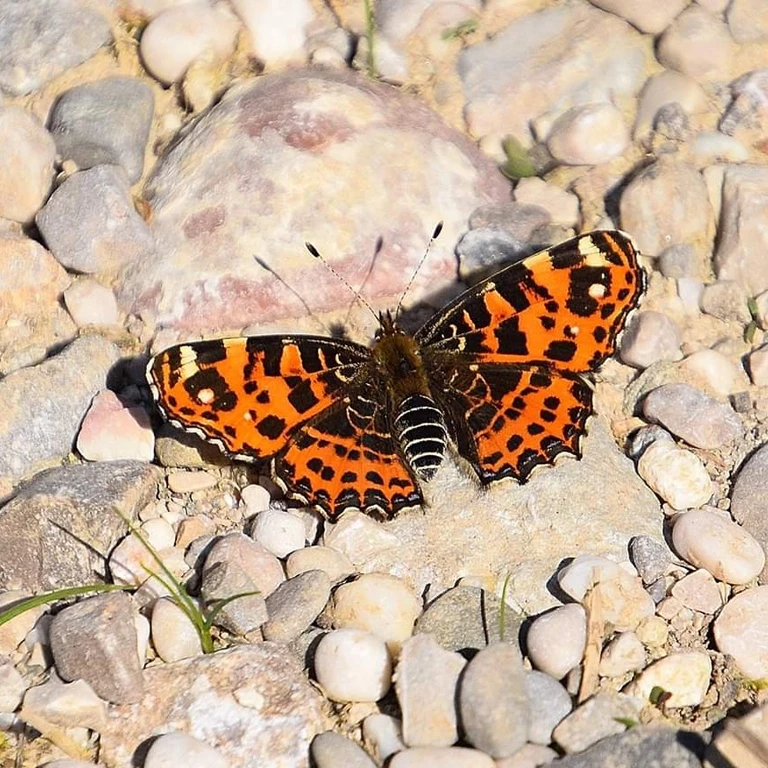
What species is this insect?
Araschnia levana
